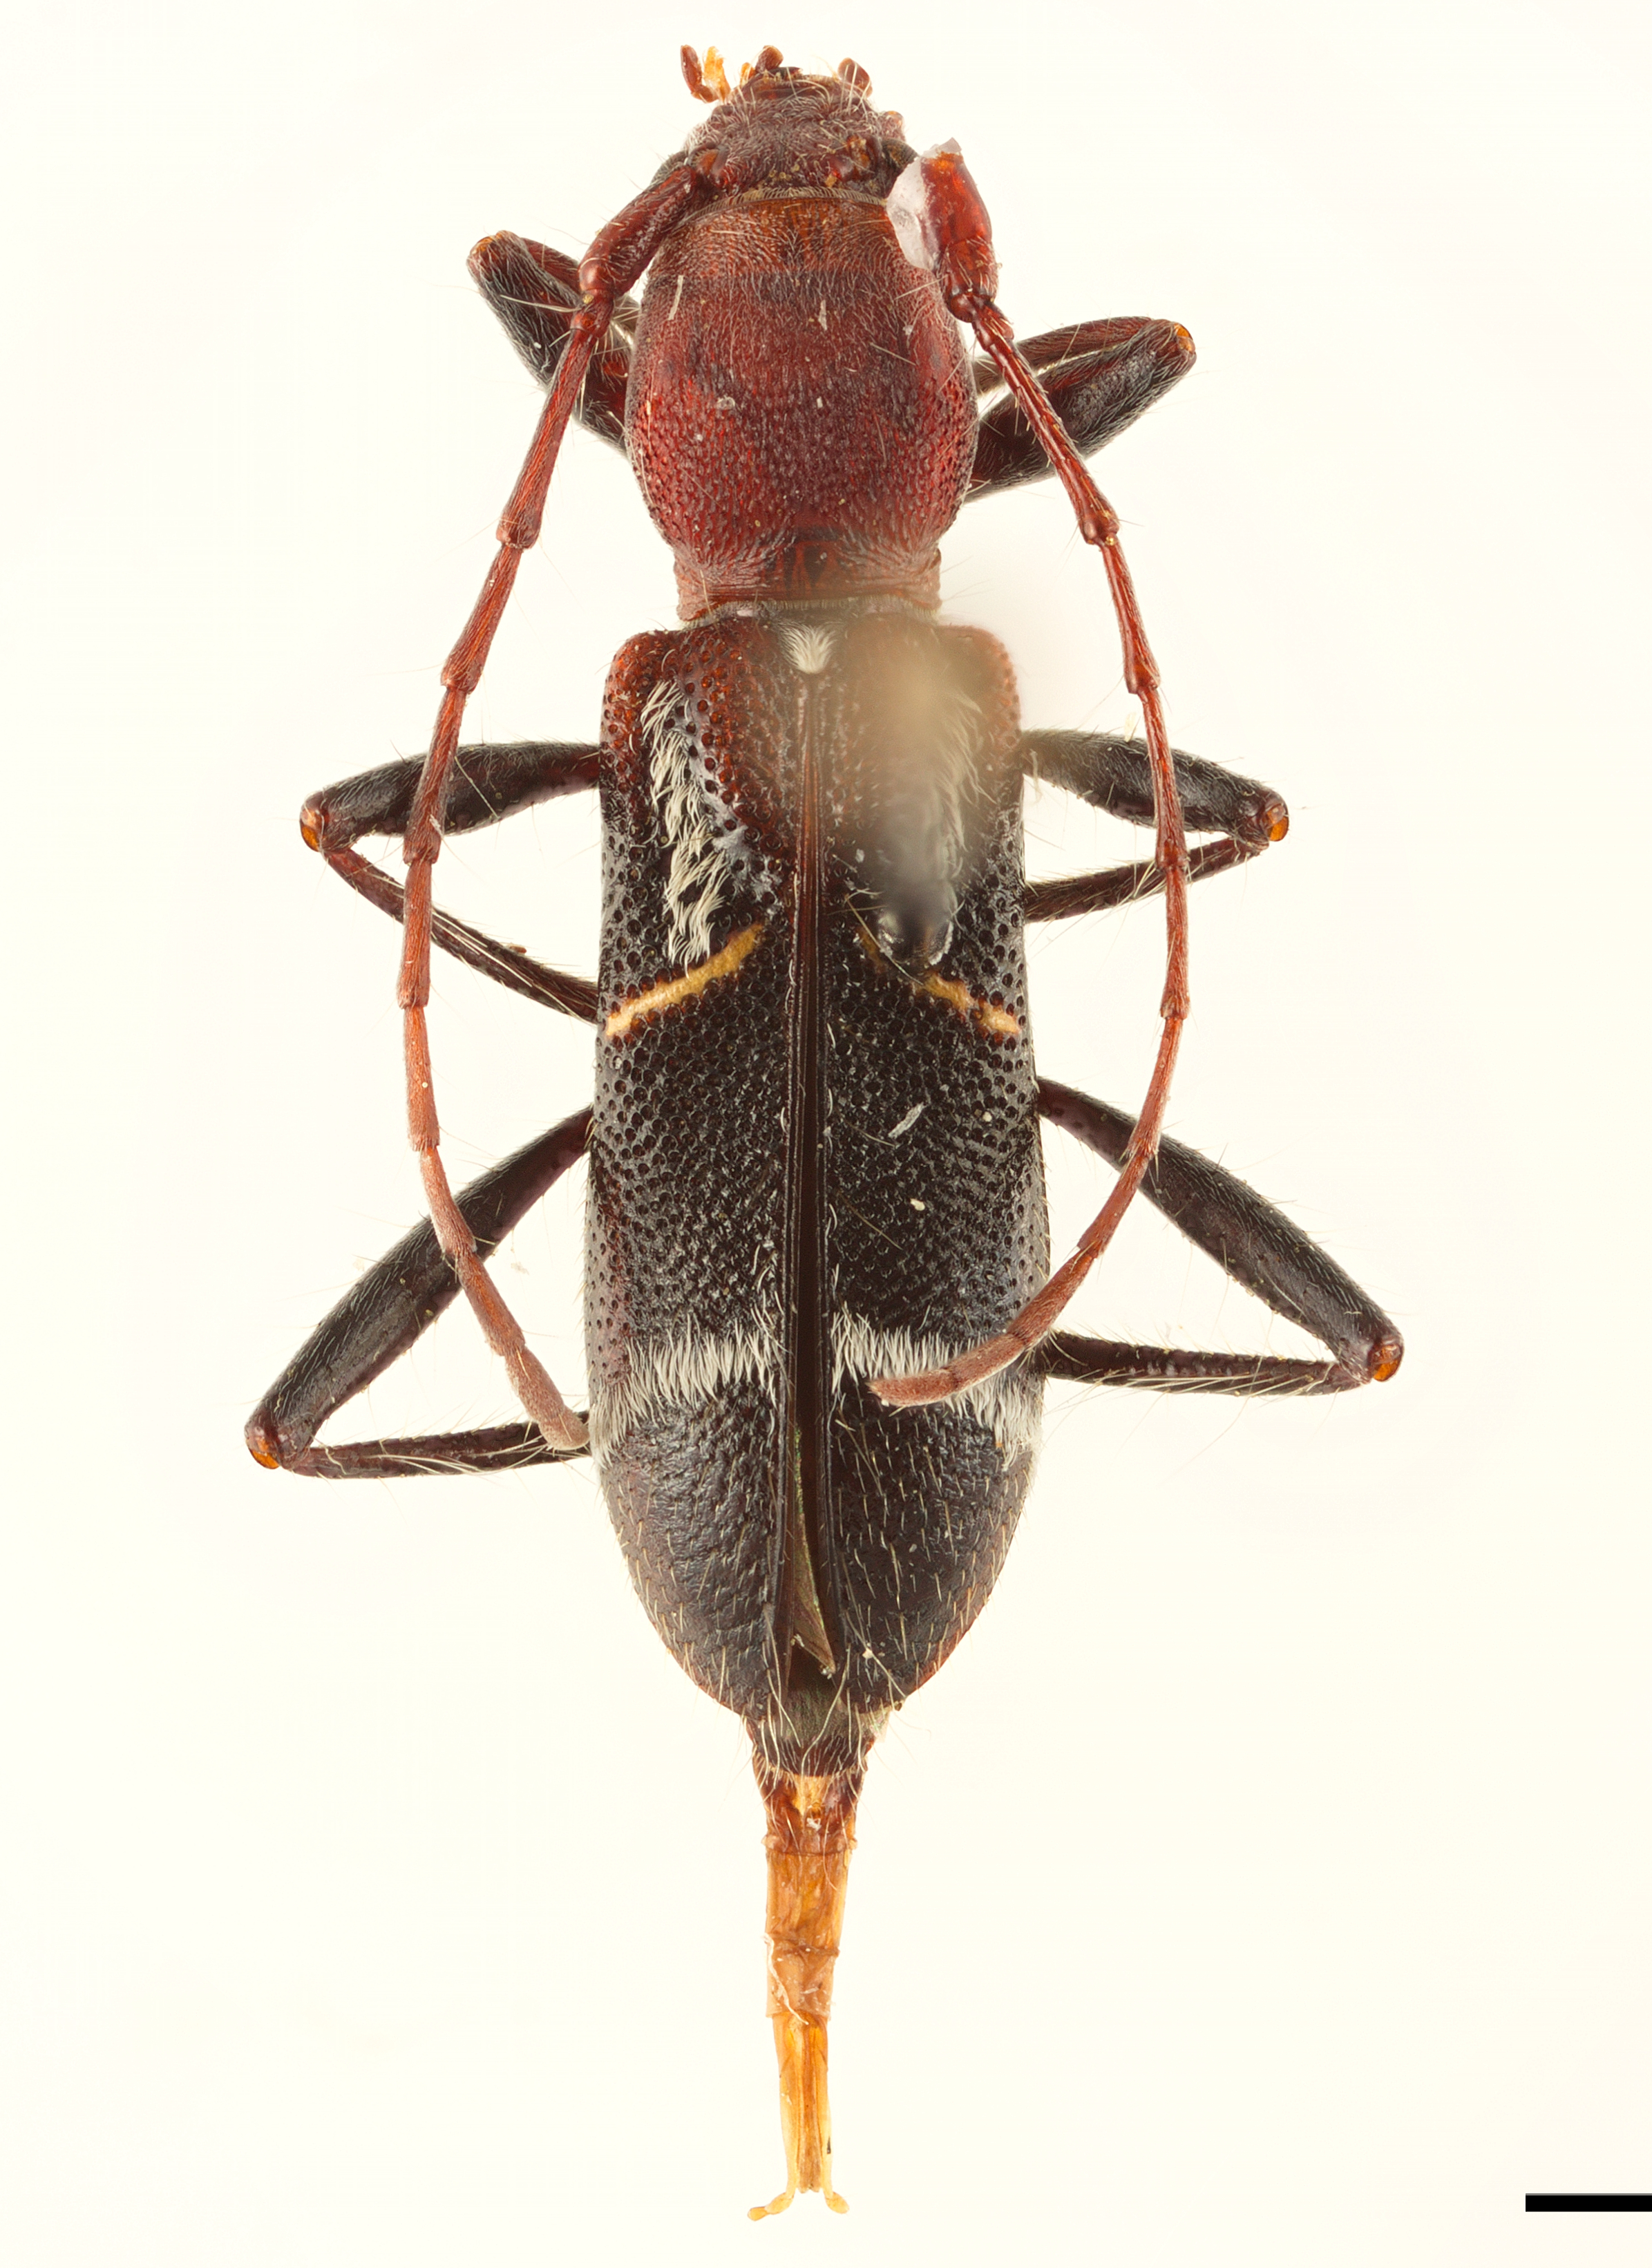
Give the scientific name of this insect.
Cleroclytus semirufus
